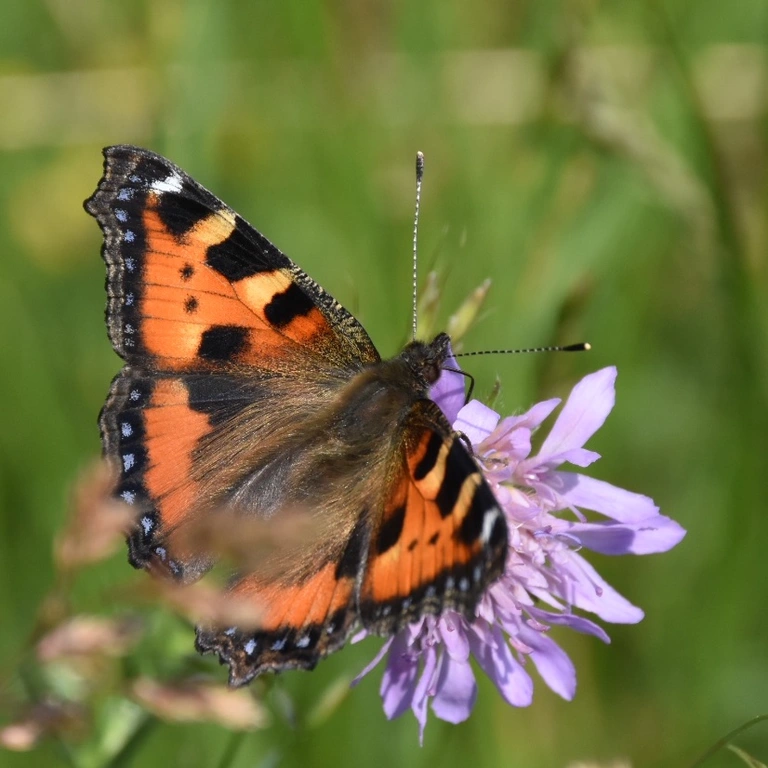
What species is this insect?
Aglais urticae
